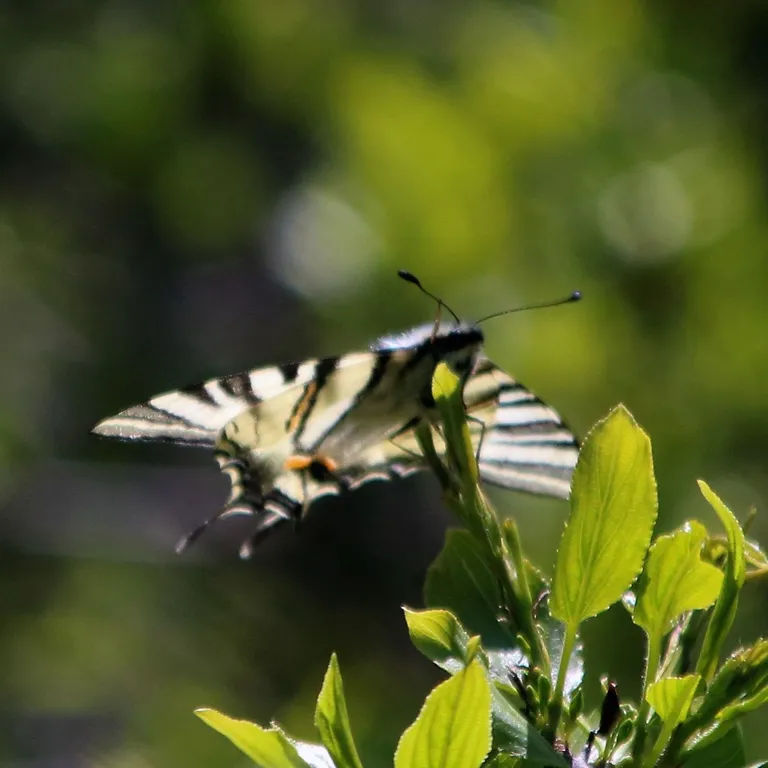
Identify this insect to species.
Iphiclides podalirius
